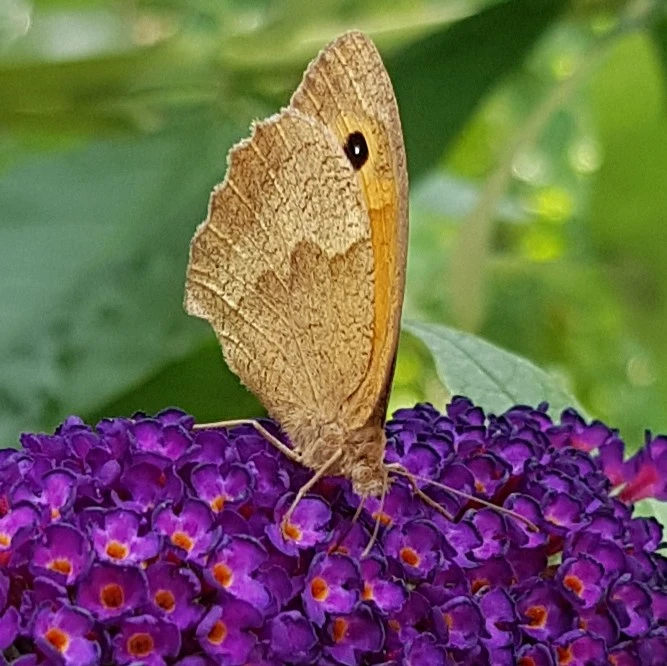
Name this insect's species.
Maniola jurtina
